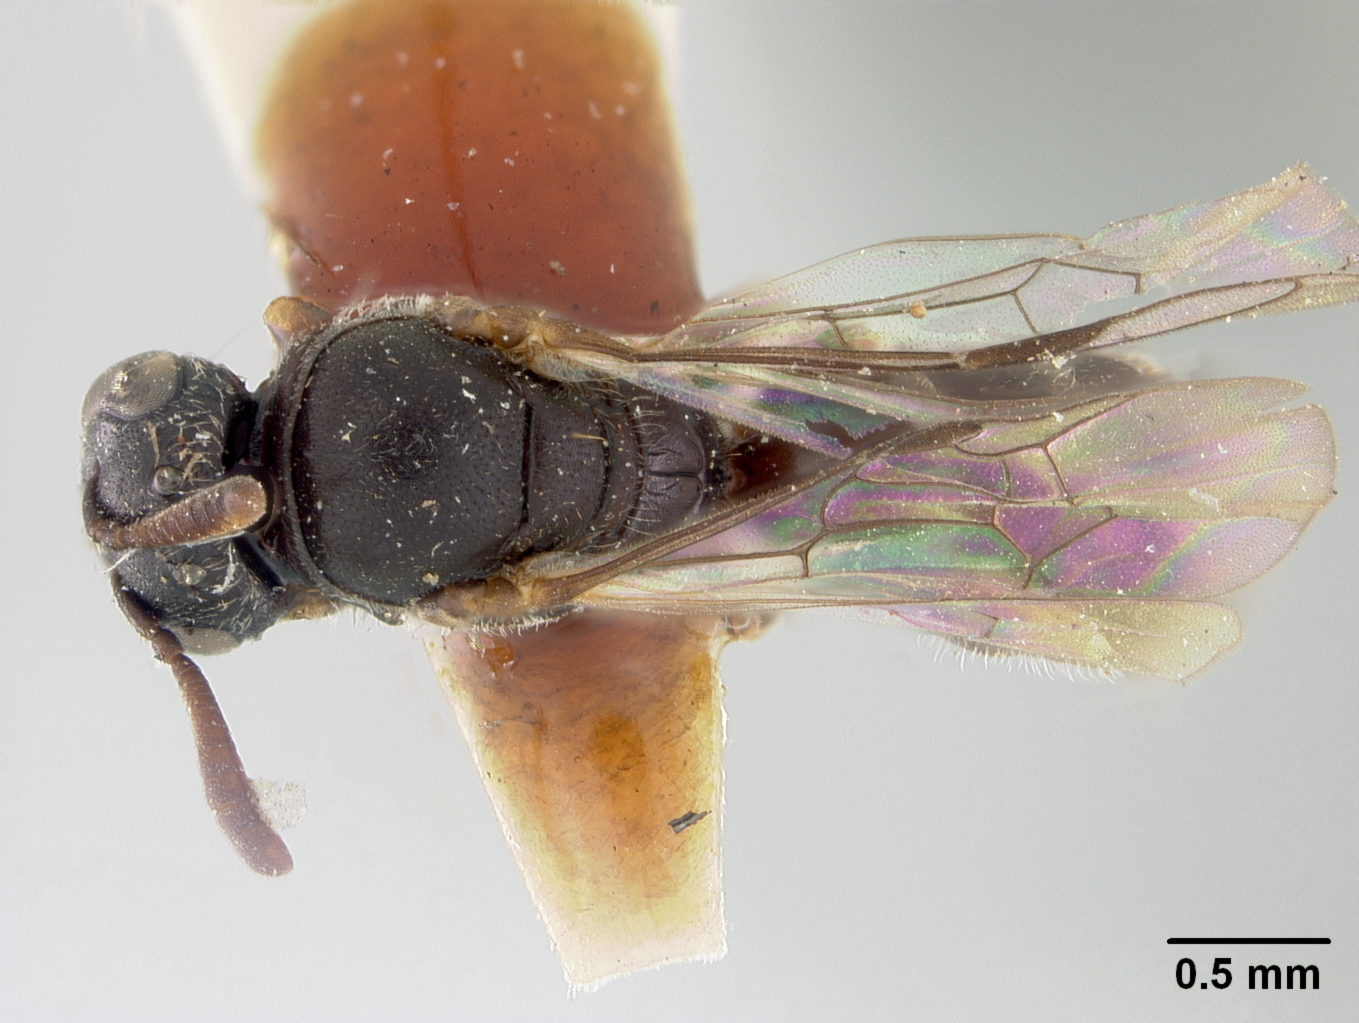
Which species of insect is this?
Hylaeosoma ashmeadi
